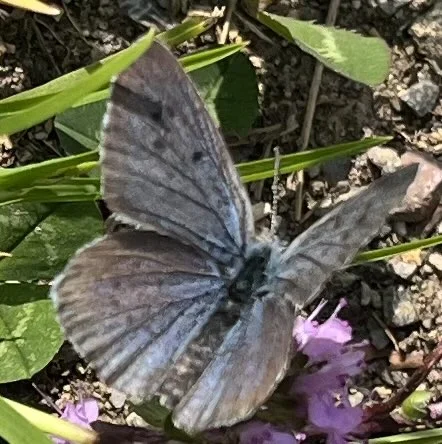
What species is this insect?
Phengaris arion (also Maculinea arion)
